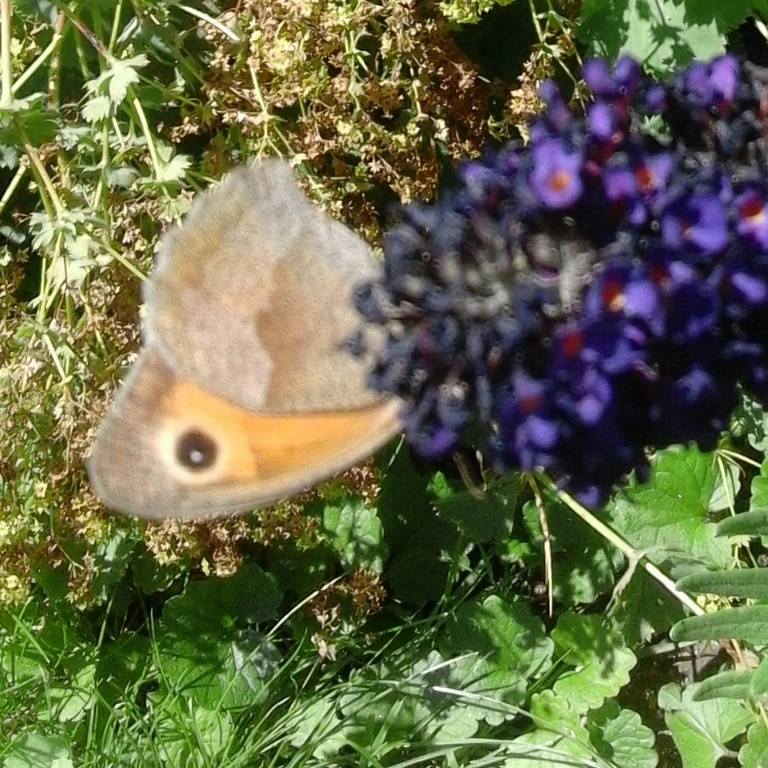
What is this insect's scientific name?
Maniola jurtina
